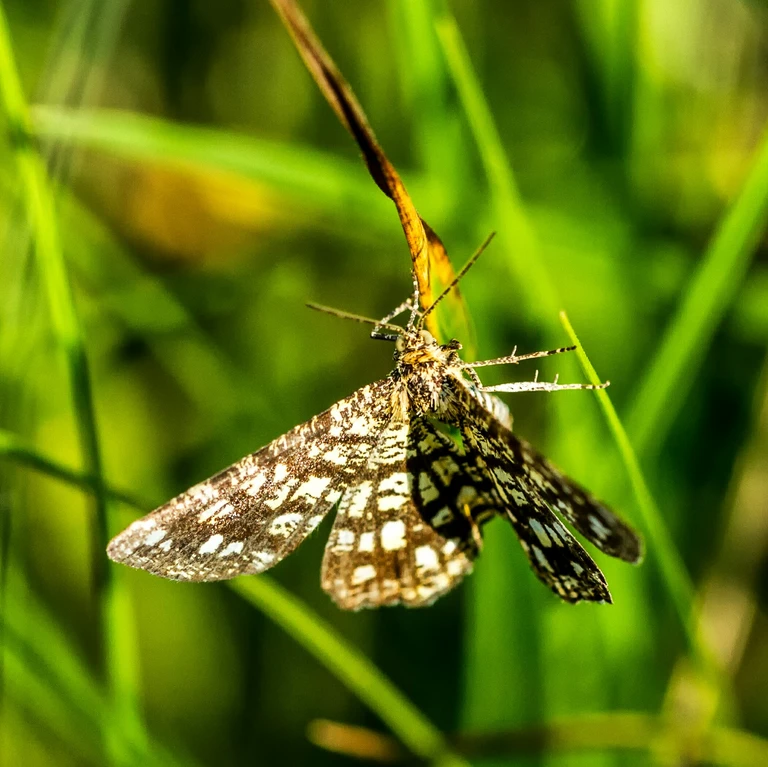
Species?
Chiasmia clathrata
